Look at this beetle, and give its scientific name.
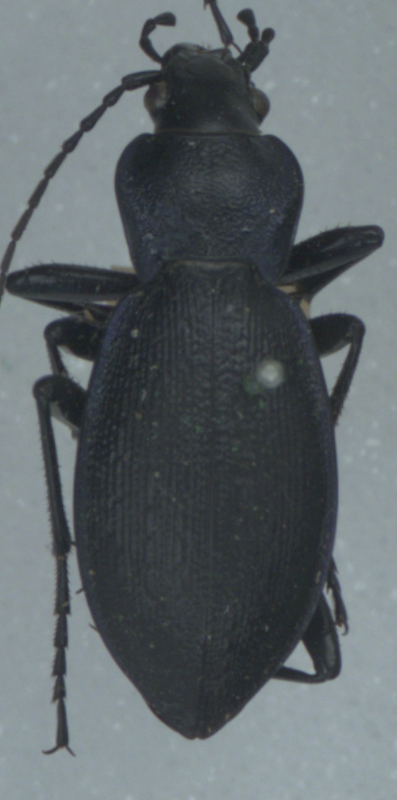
Carabus problematicus
